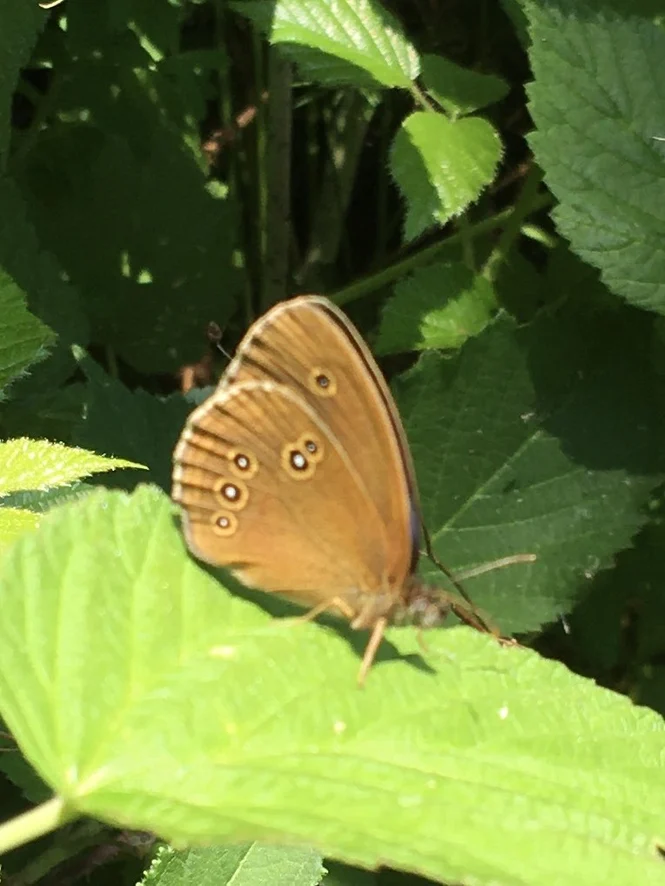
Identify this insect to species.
Aphantopus hyperantus
